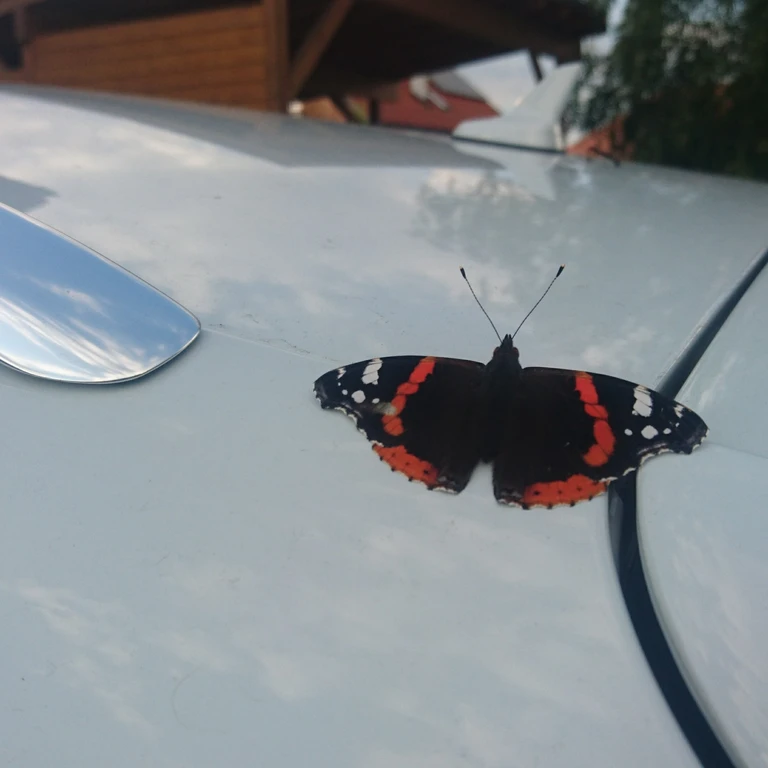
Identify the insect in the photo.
Vanessa atalanta
